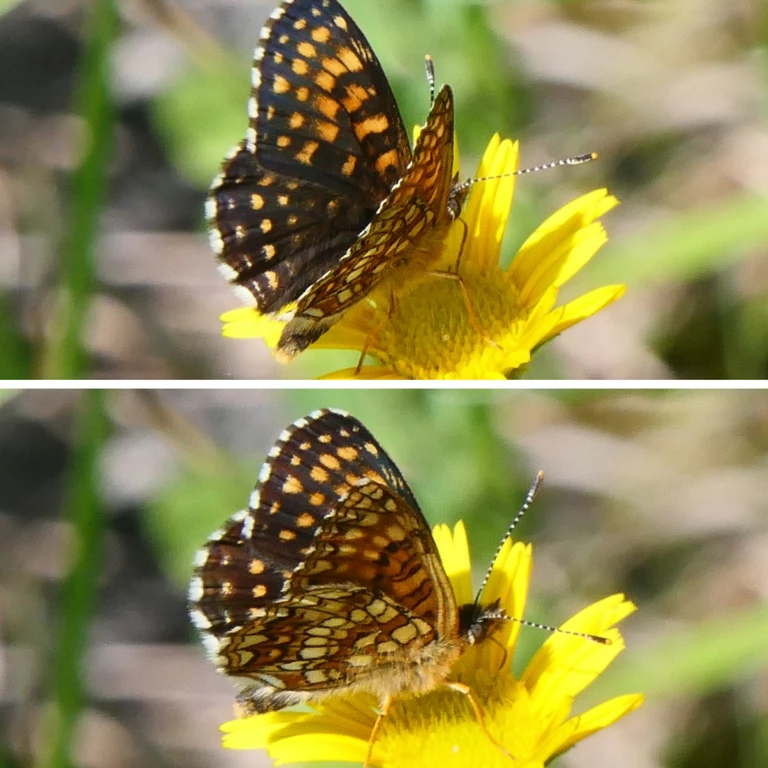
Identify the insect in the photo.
Melitaea diamina
